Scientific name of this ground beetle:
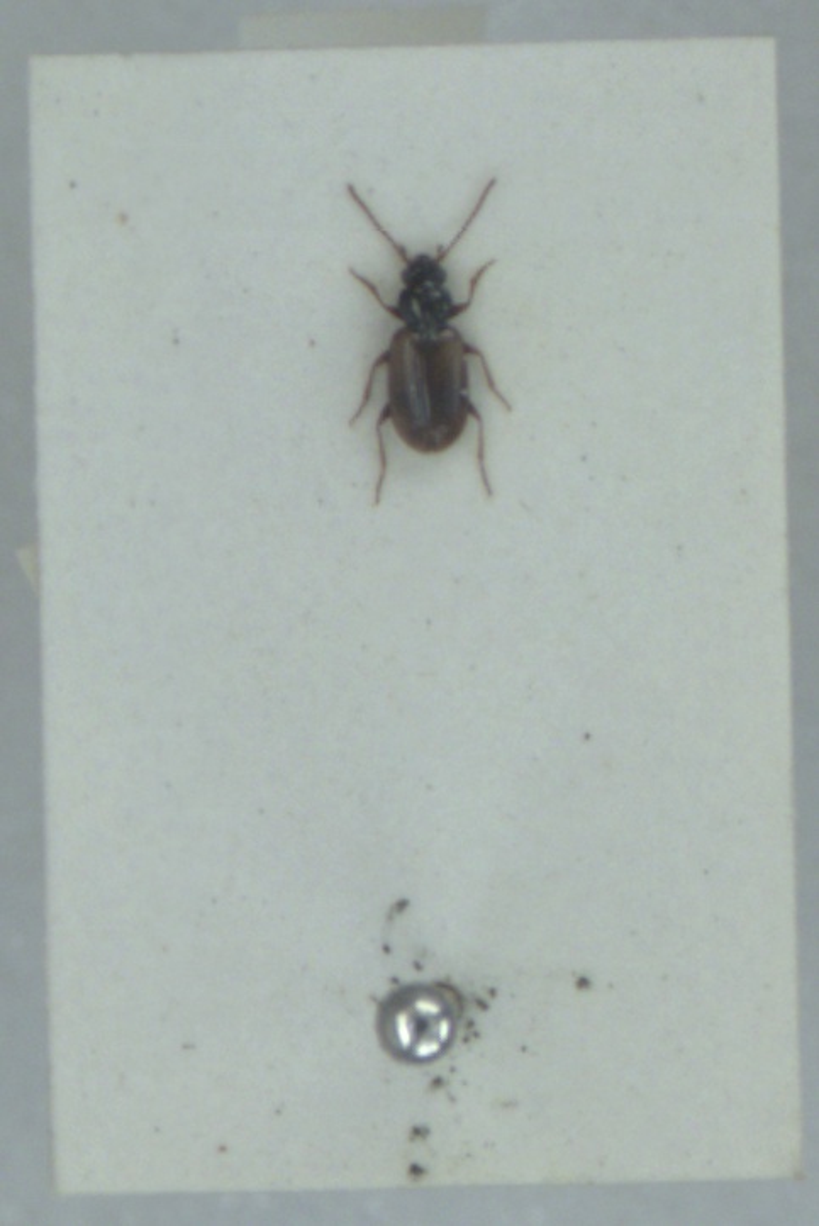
Bembidion ephippium
